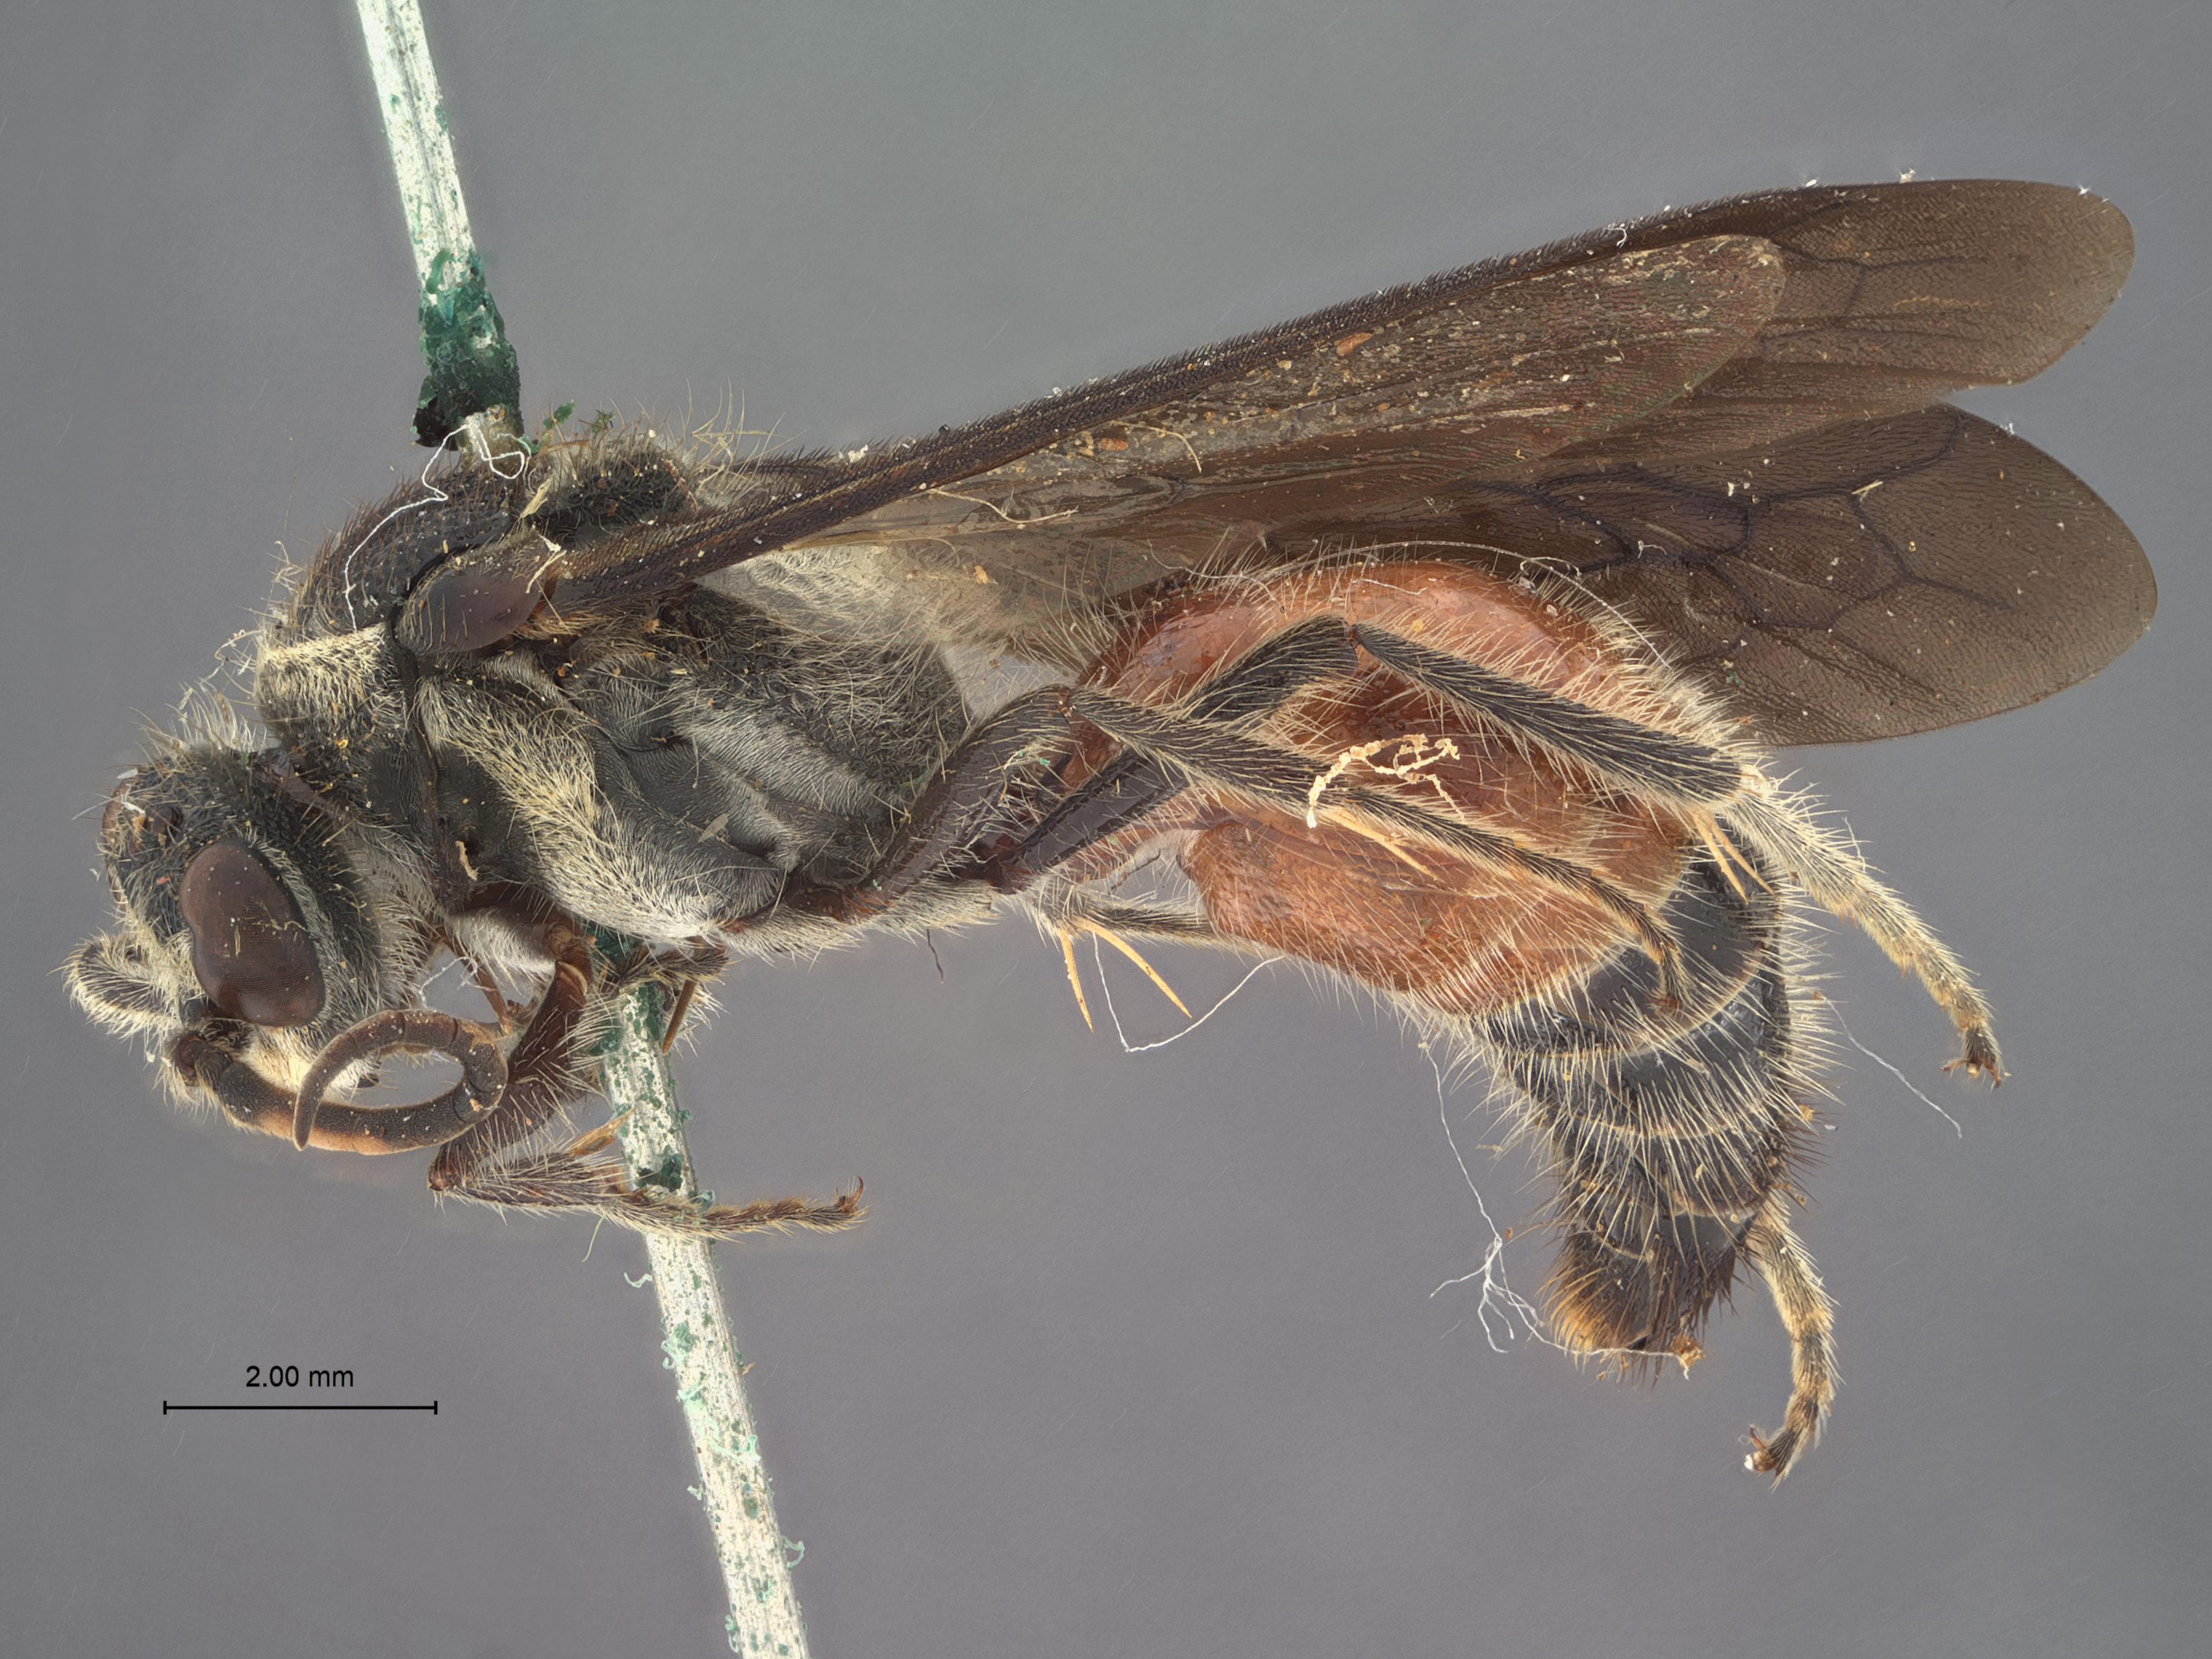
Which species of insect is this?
Timulla depressicornis
